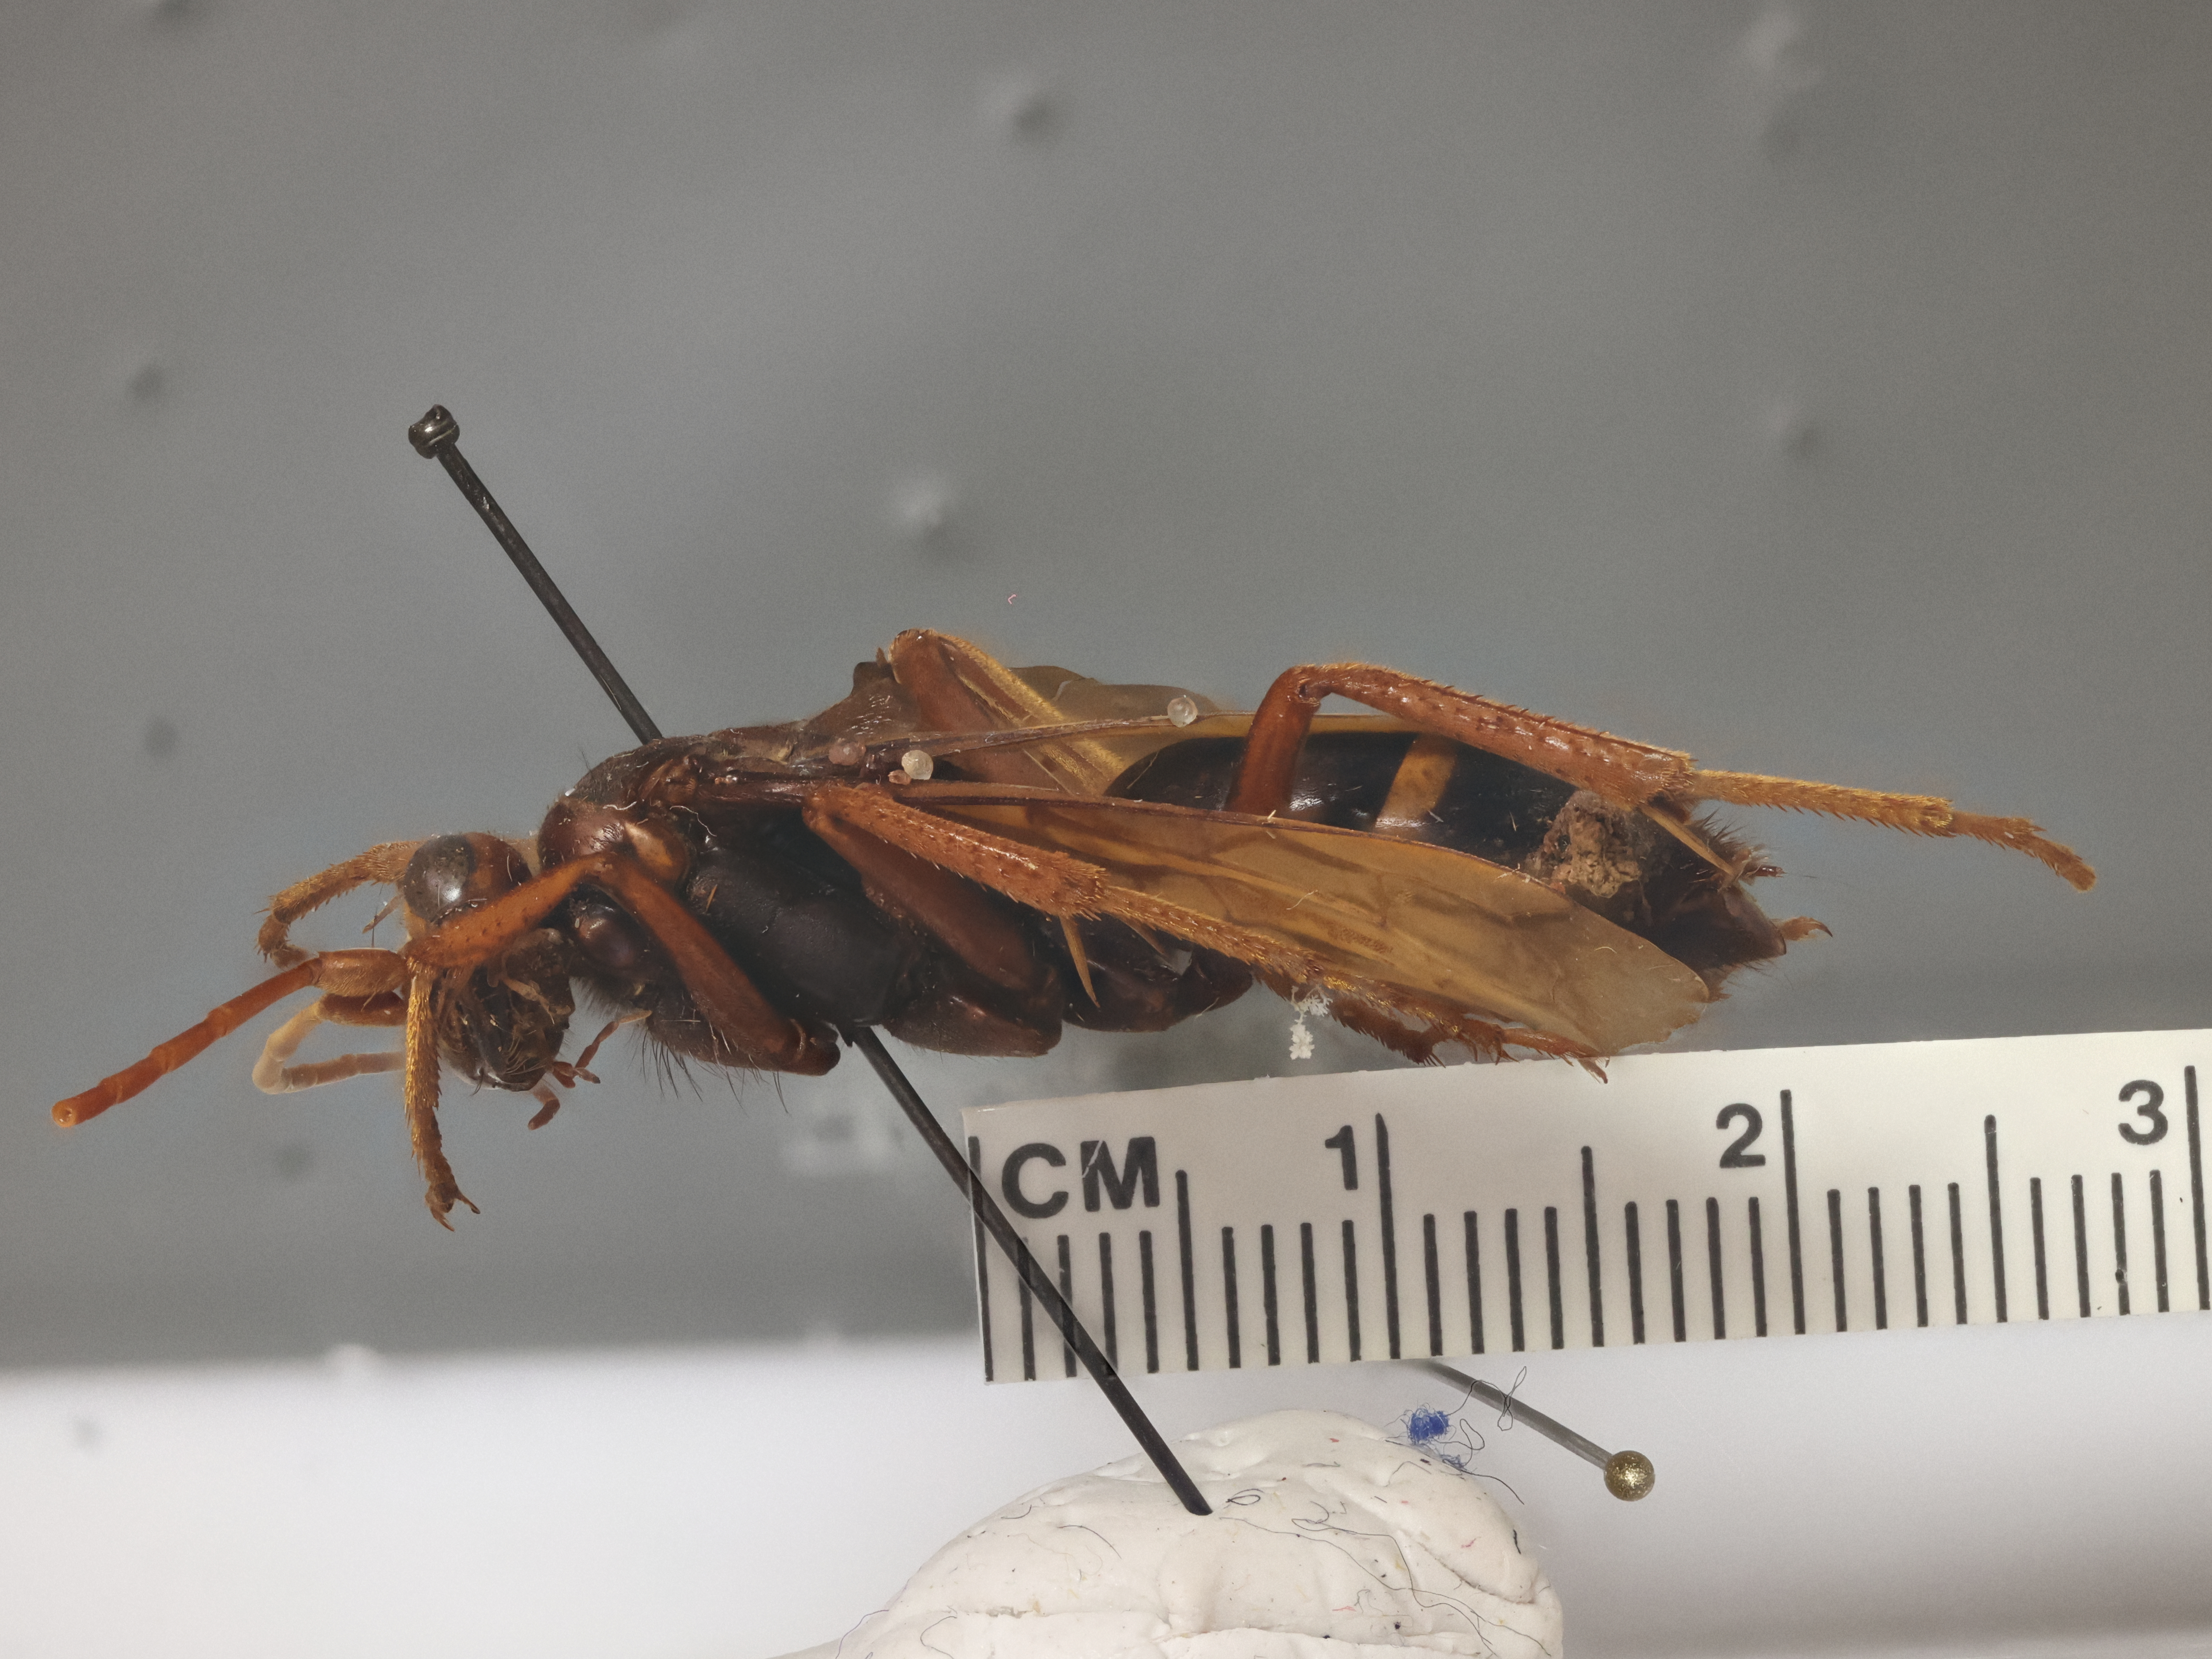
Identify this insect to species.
Hemipepsis luteopicta
